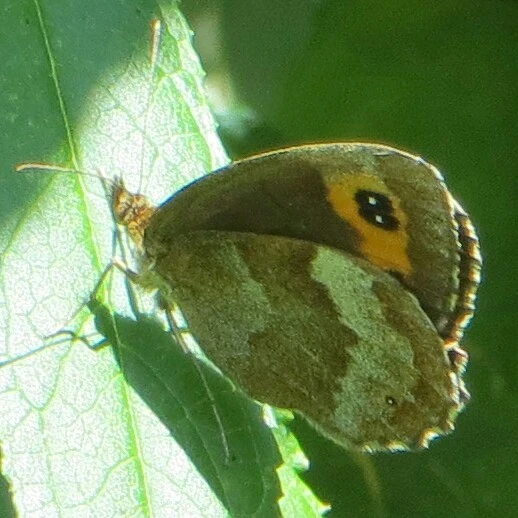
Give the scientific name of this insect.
Erebia aethiops
